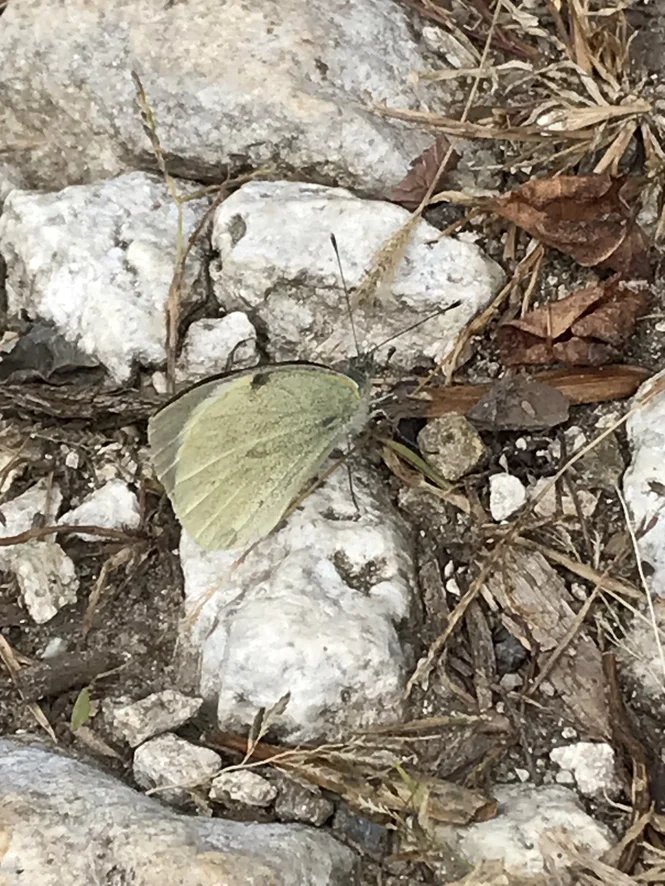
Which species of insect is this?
Pieris brassicae
